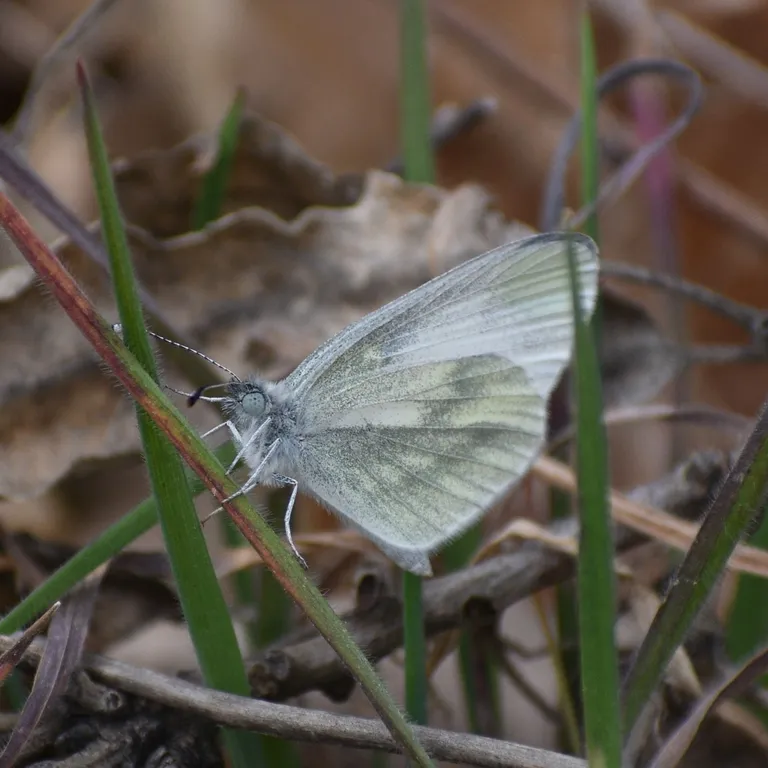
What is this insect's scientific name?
Leptidea sinapis/juvernica
